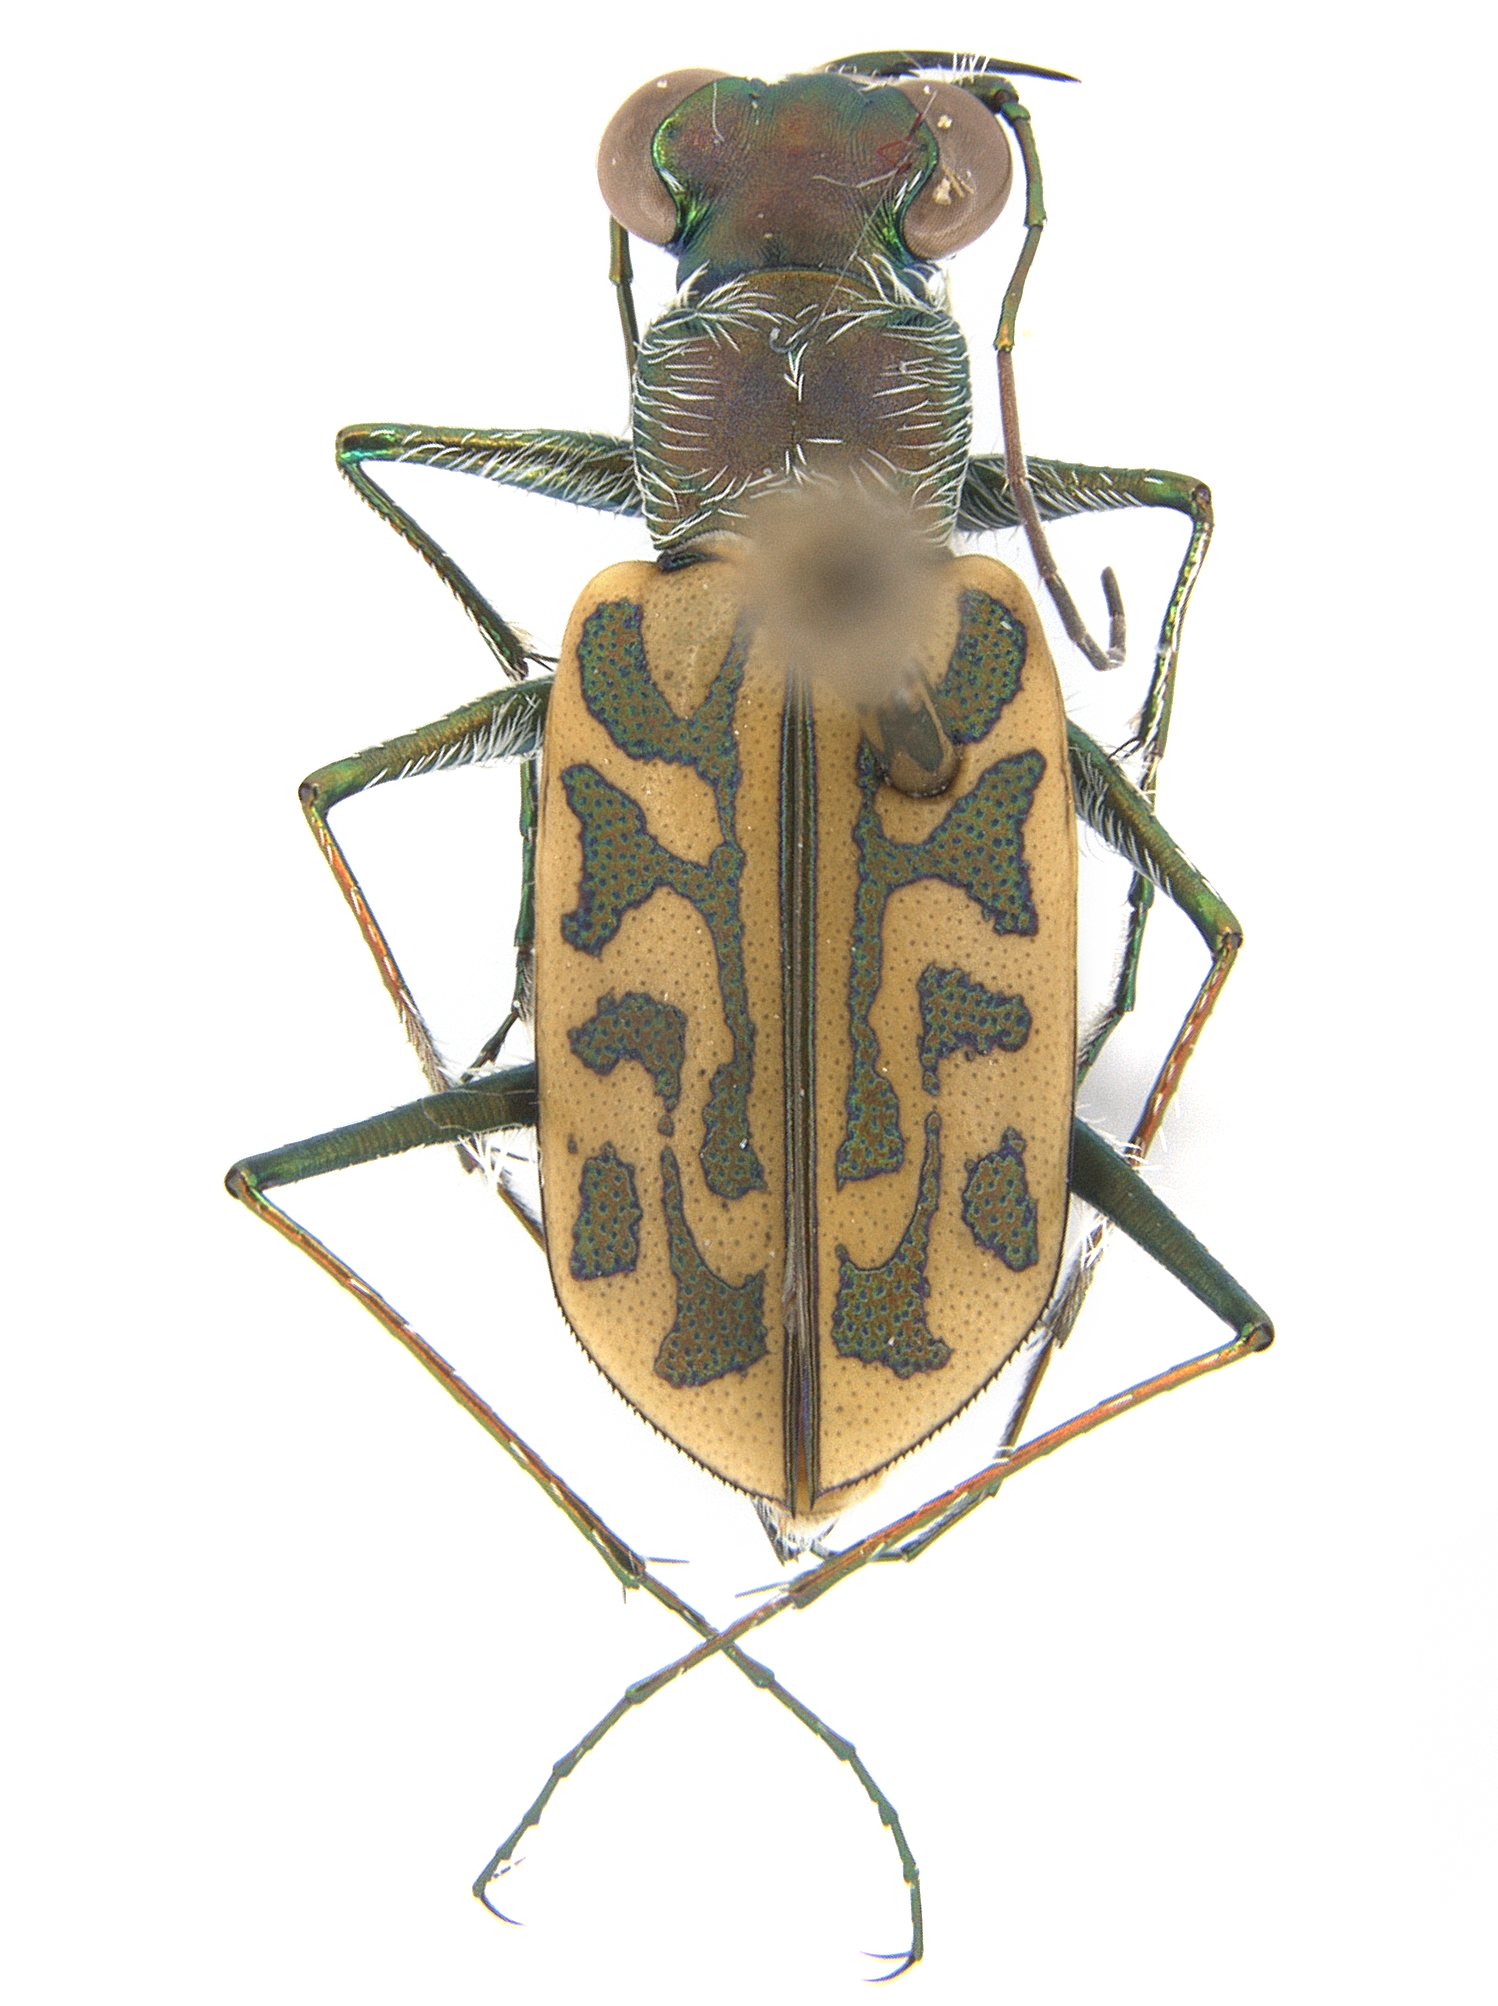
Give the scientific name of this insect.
Habrodera nilotica
